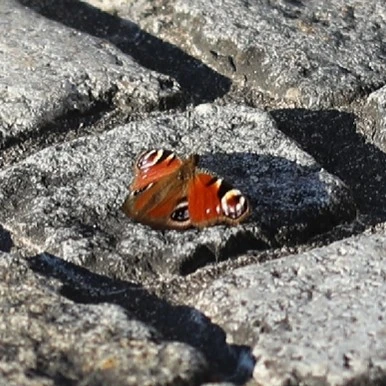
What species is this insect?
Aglais io
